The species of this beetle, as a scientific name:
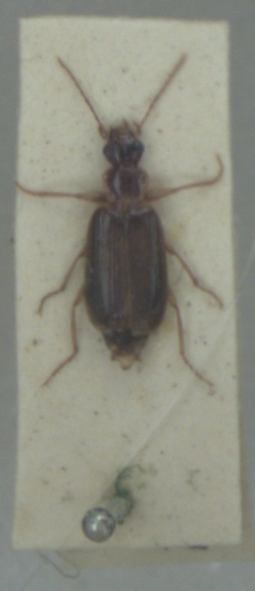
Dromius meridionalis
